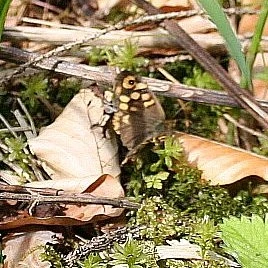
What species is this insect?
Pararge aegeria
